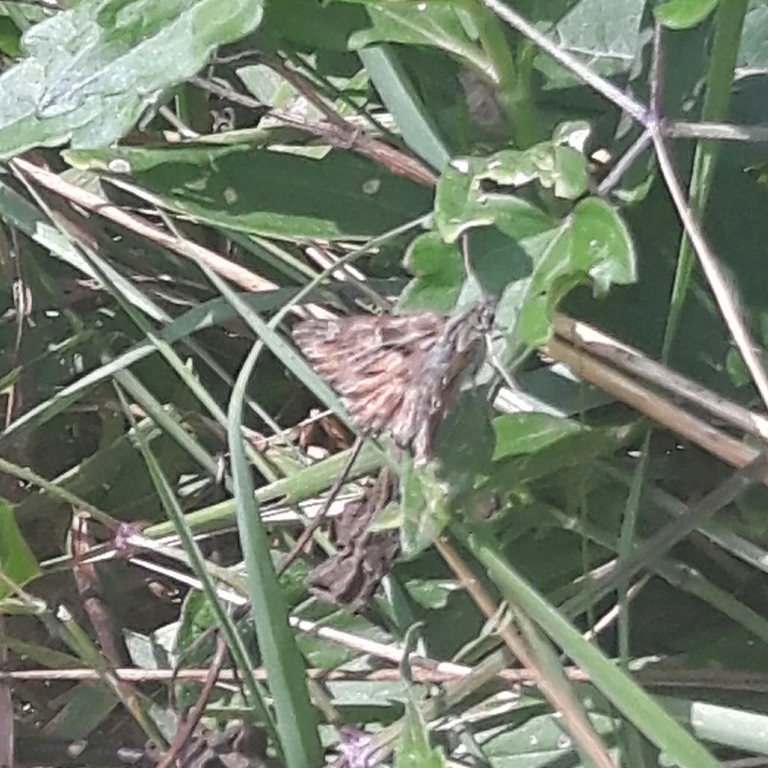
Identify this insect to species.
Carcharodus alceae
